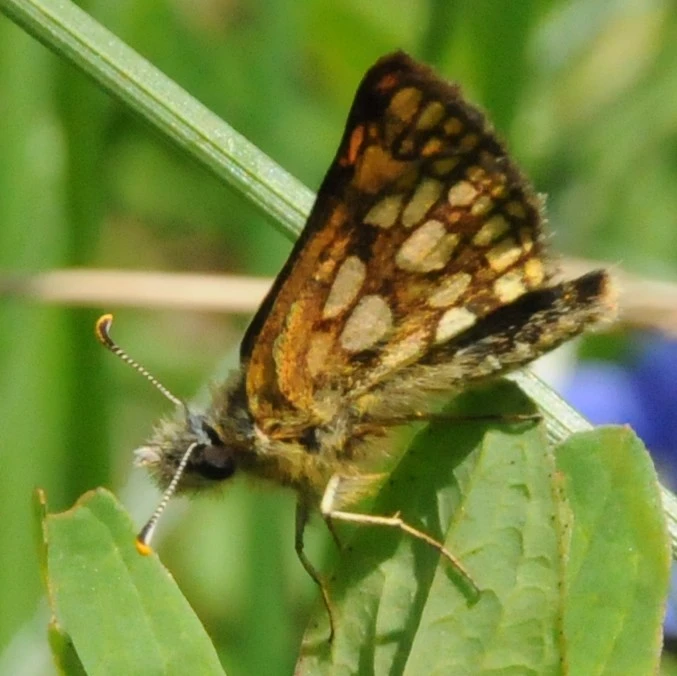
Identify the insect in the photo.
Carterocephalus palaemon
